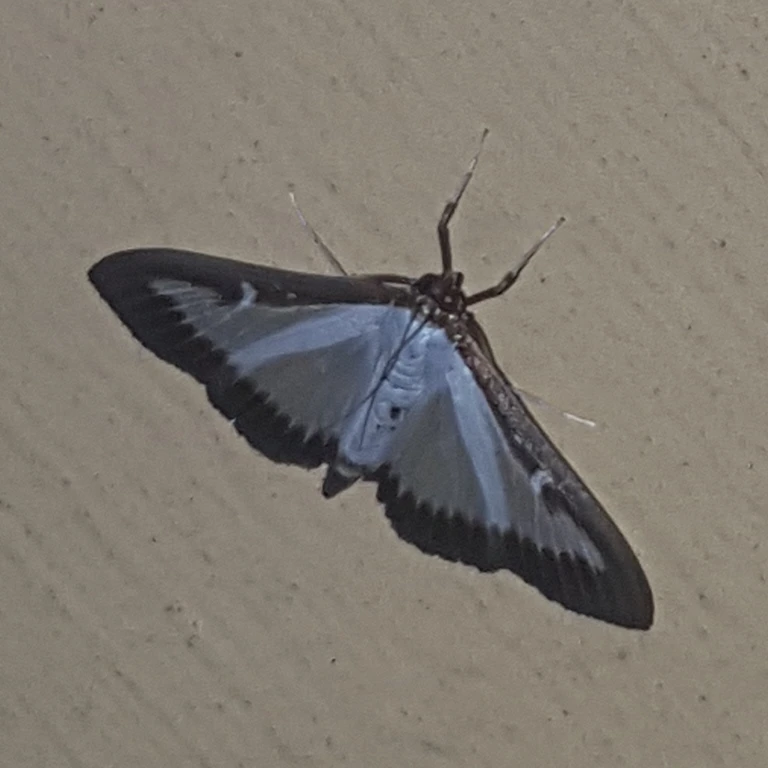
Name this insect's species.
Cydalima perspectalis
